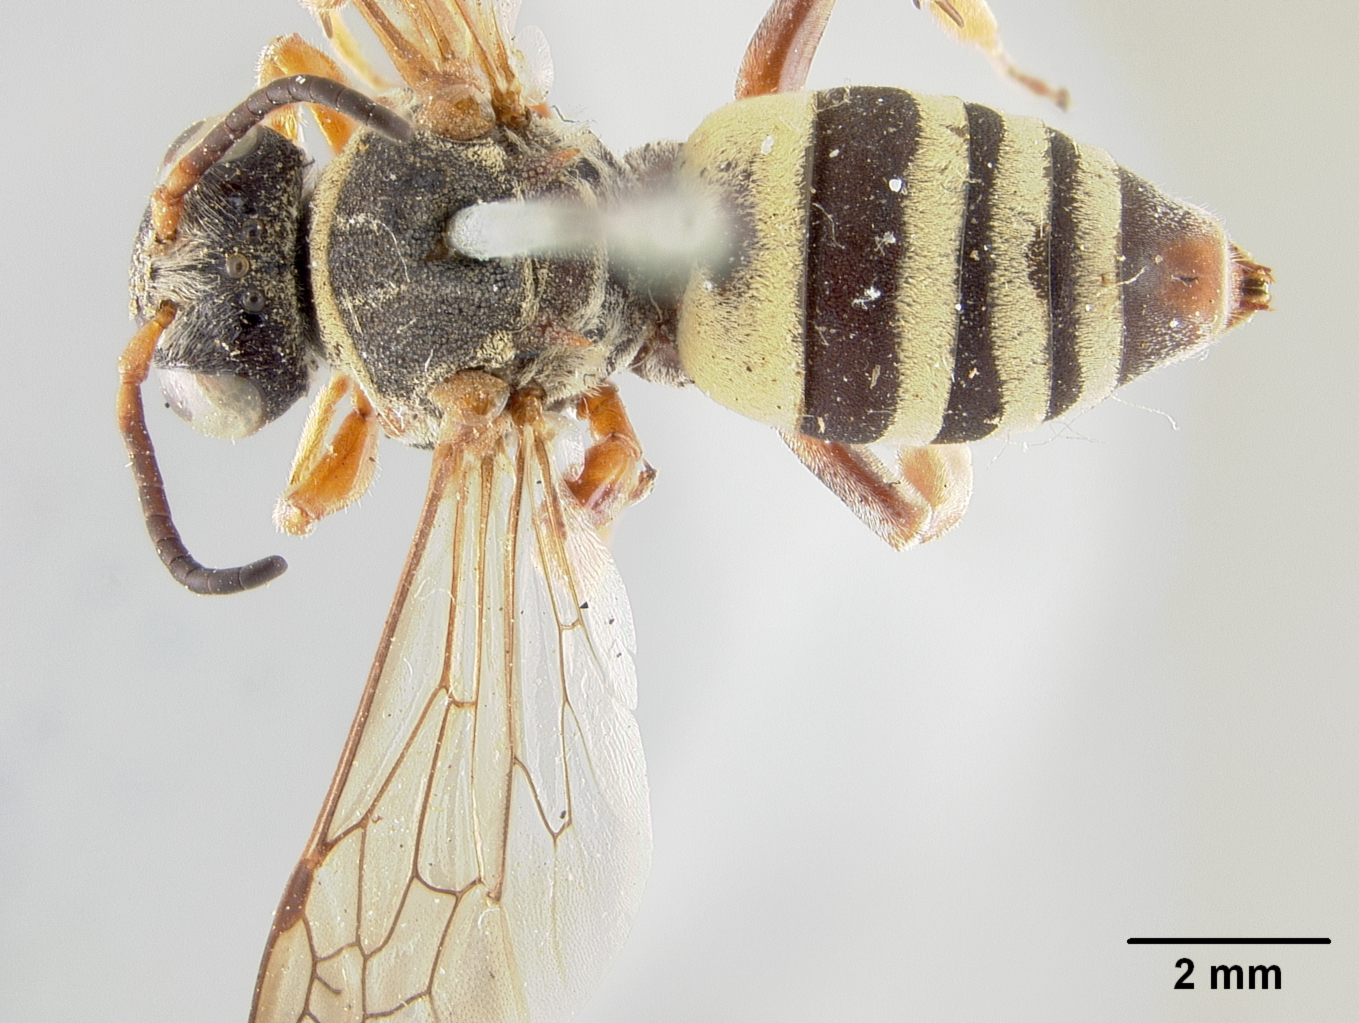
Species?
Triepeolus mesillae
